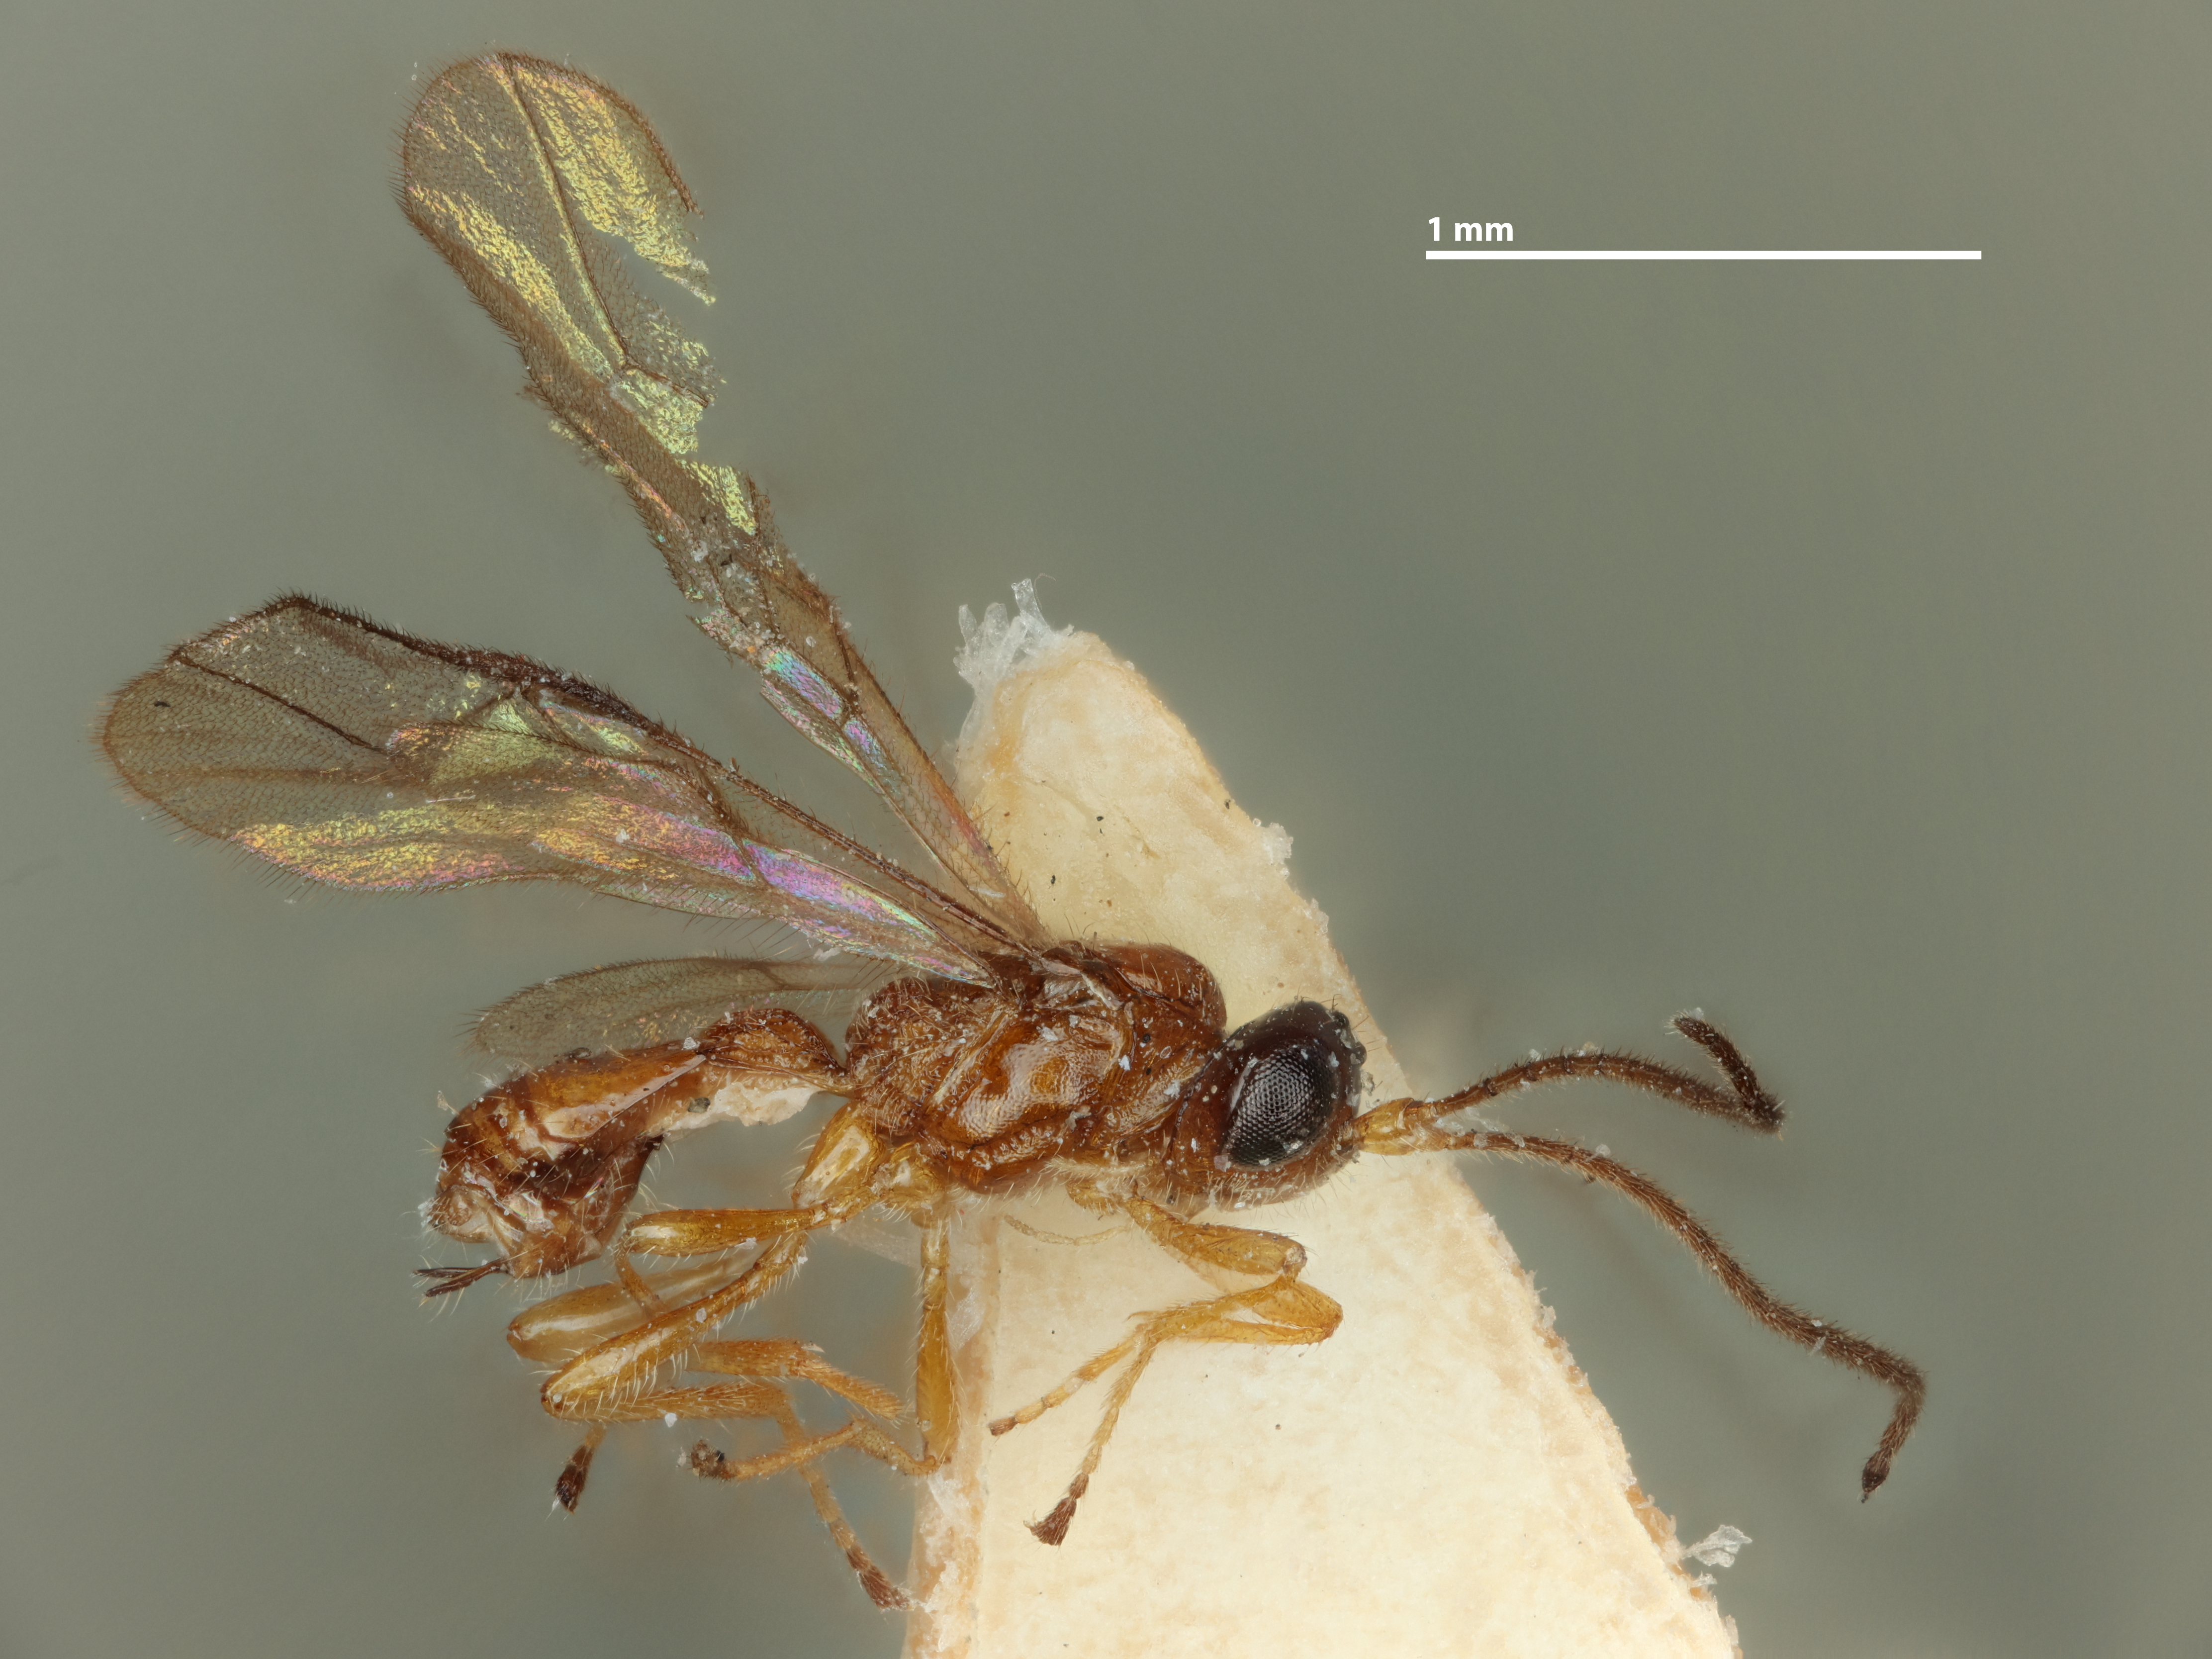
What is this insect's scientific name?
Opius alternantherae
